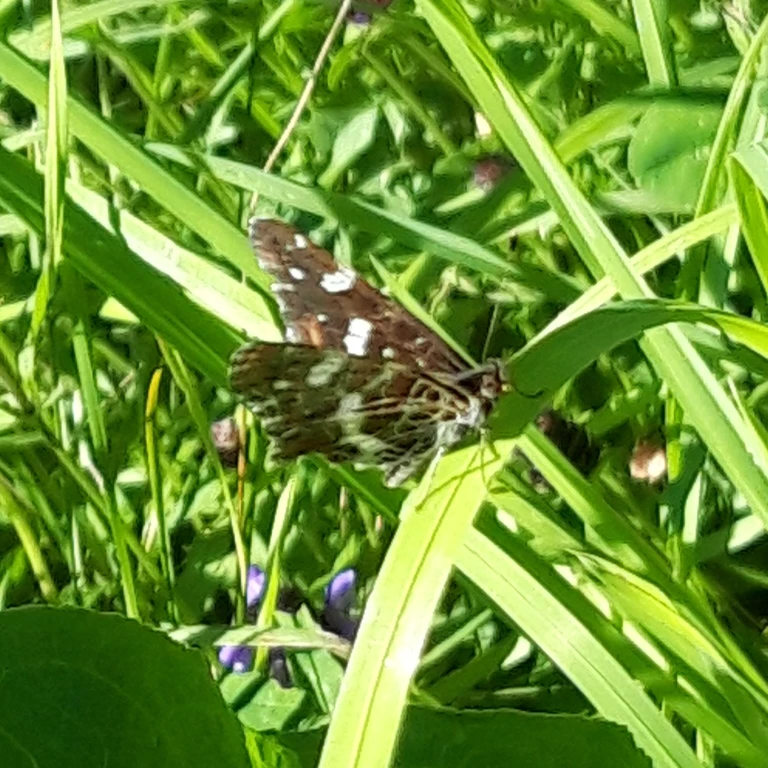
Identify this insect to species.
Araschnia levana
